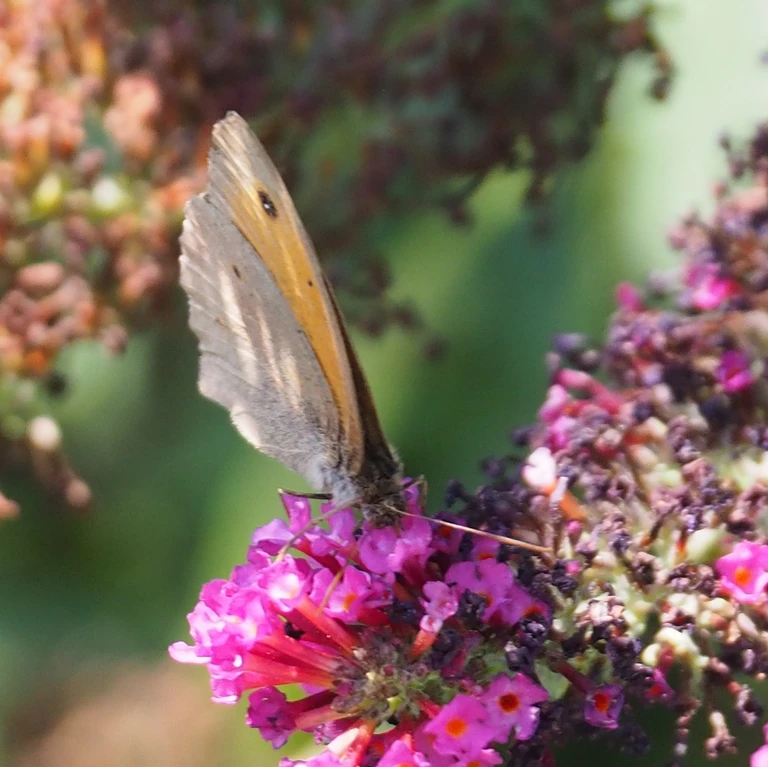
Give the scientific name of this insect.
Maniola jurtina
